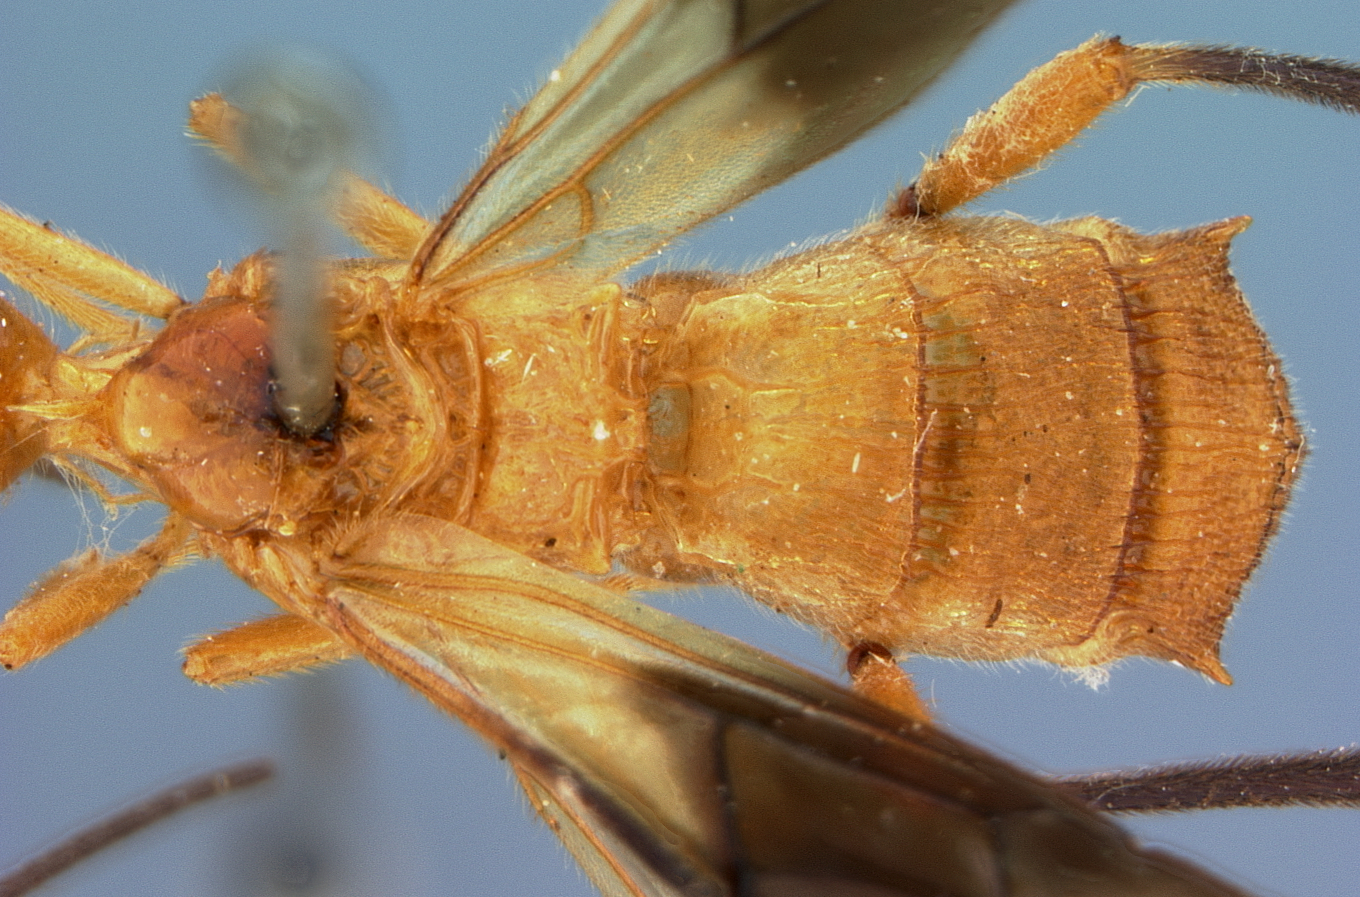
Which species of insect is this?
Spinaria eburata
